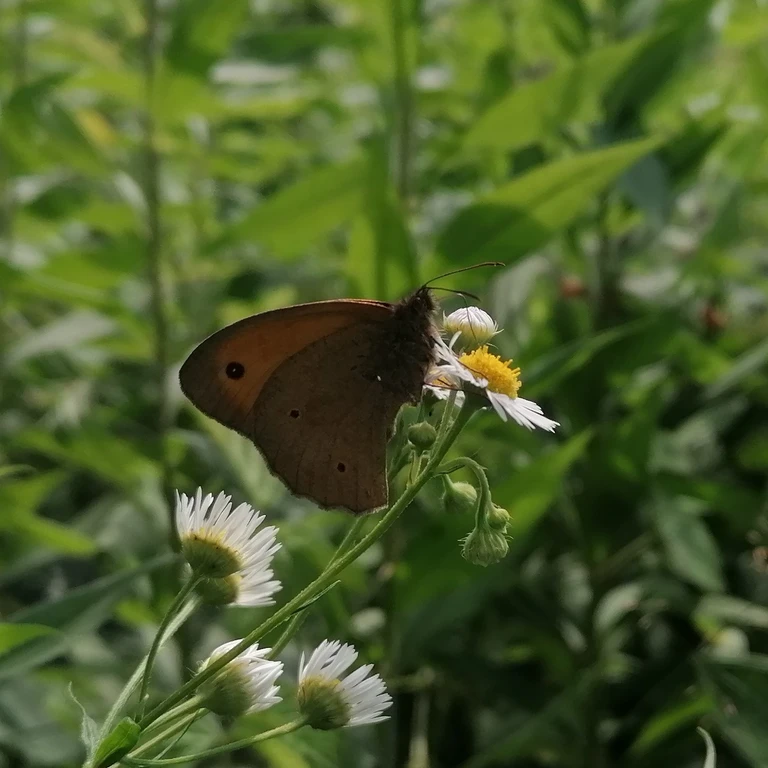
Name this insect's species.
Maniola jurtina
